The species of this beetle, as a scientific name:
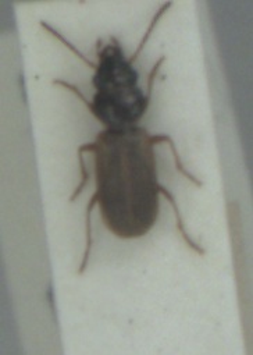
Bembidion laterale
